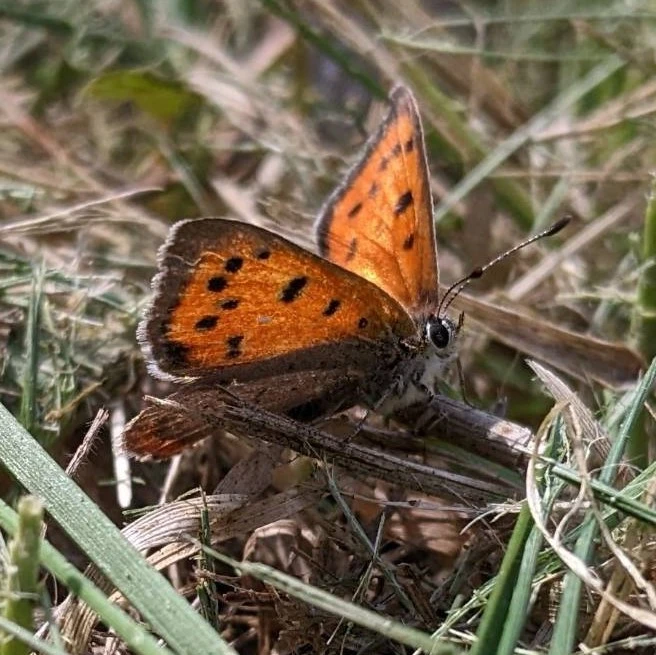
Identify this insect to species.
Lycaena phlaeas
